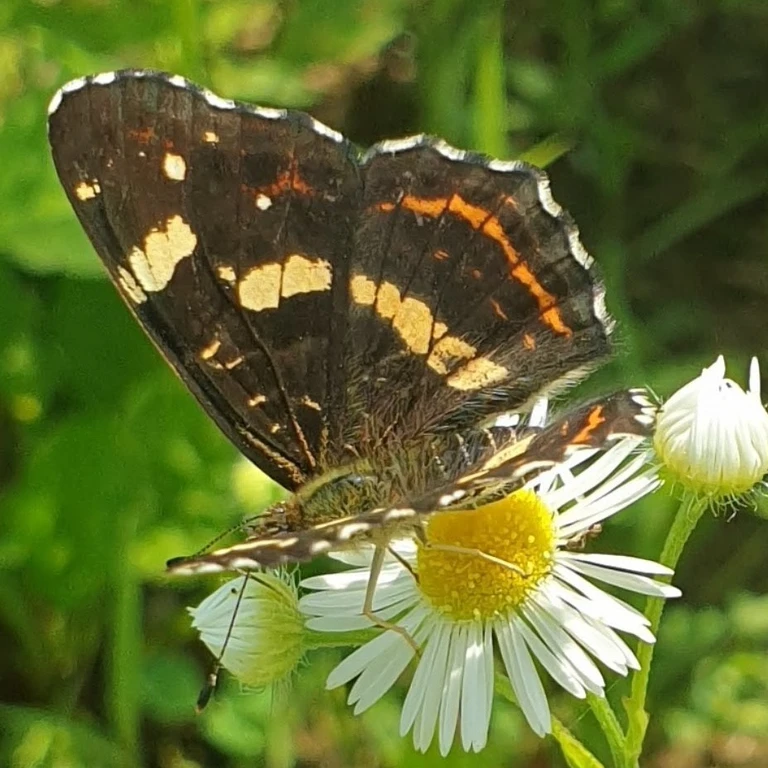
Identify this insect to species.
Araschnia levana
